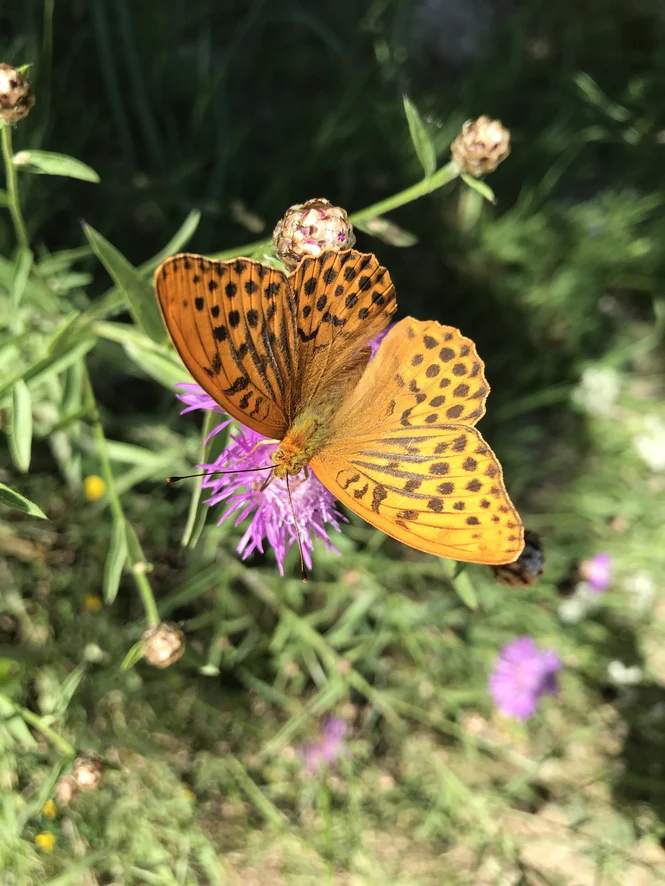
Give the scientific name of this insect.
Argynnis paphia
